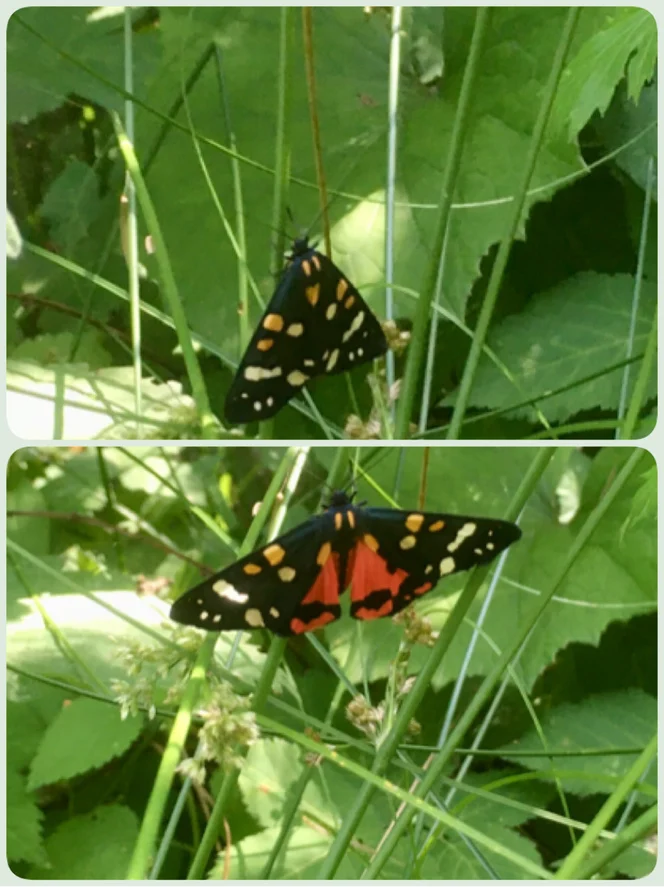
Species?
Callimorpha dominula
